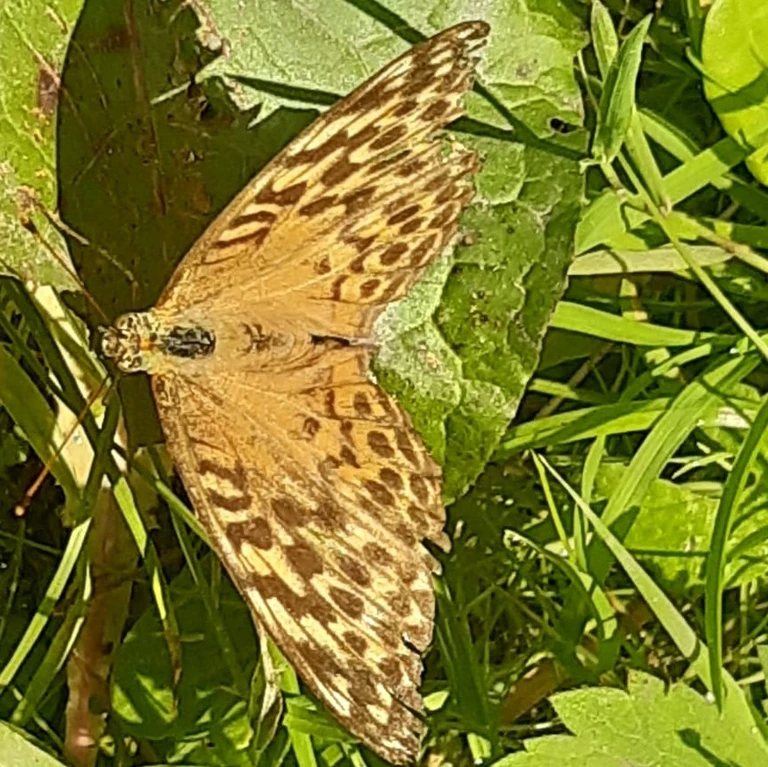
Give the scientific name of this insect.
Argynnis paphia
